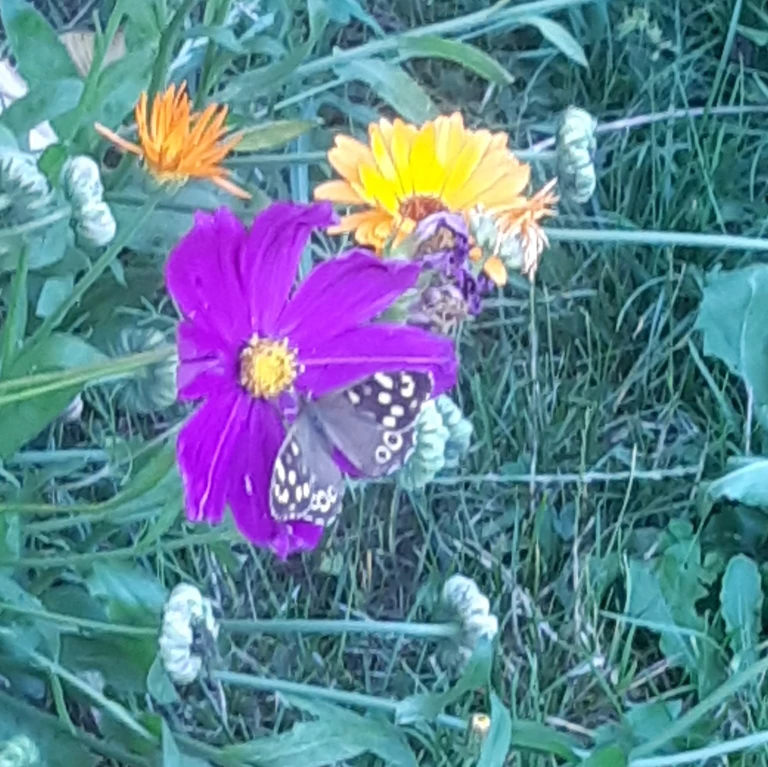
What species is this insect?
Pararge aegeria
